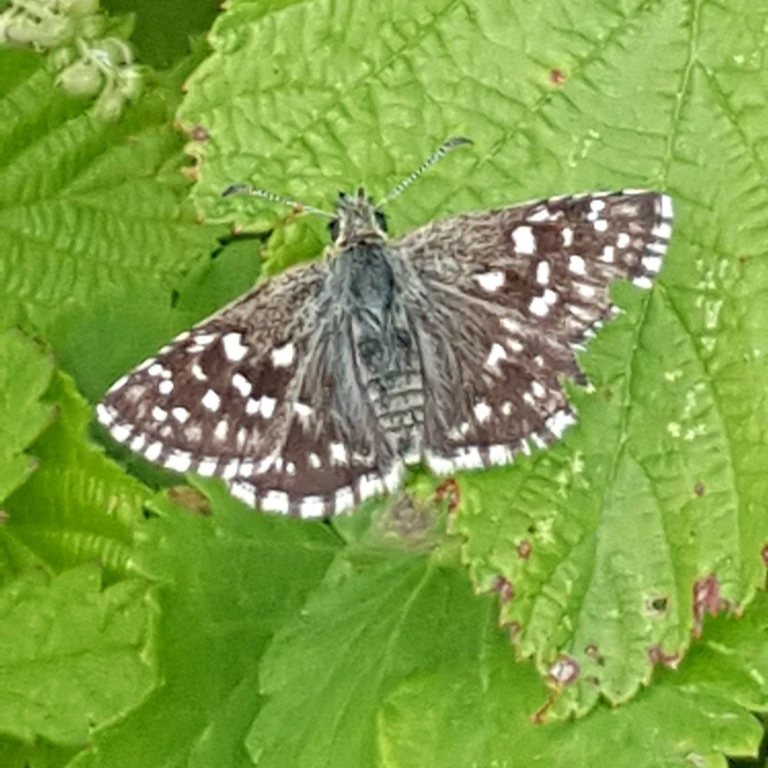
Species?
Pyrgus malvae
